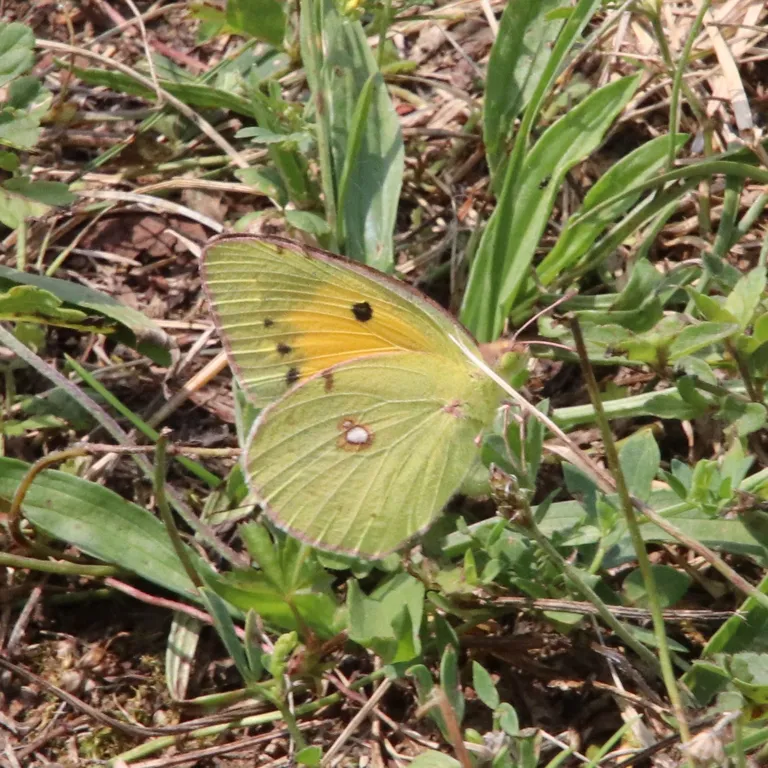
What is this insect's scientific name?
Colias croceus
